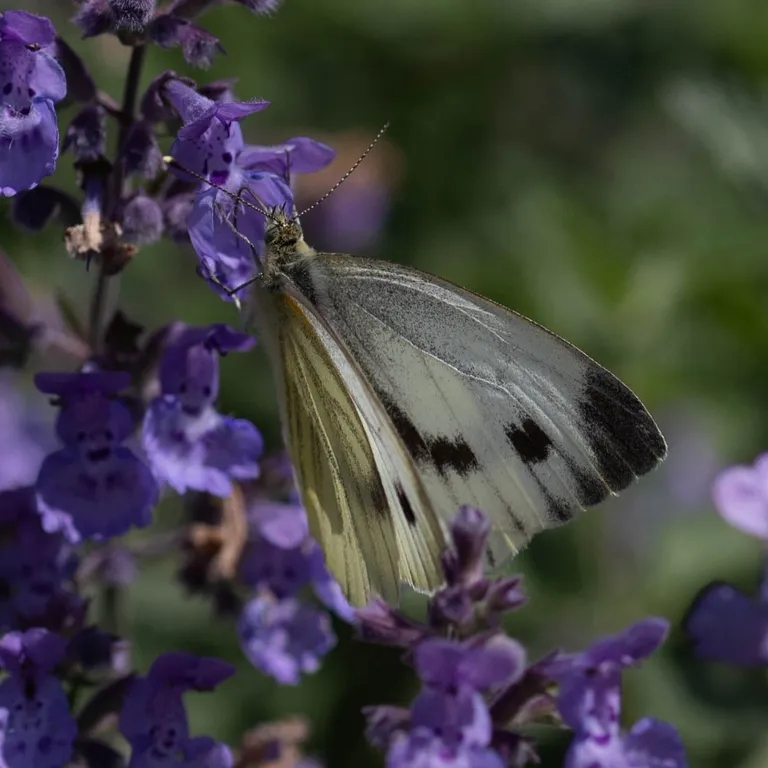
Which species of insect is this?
Pieris napi
